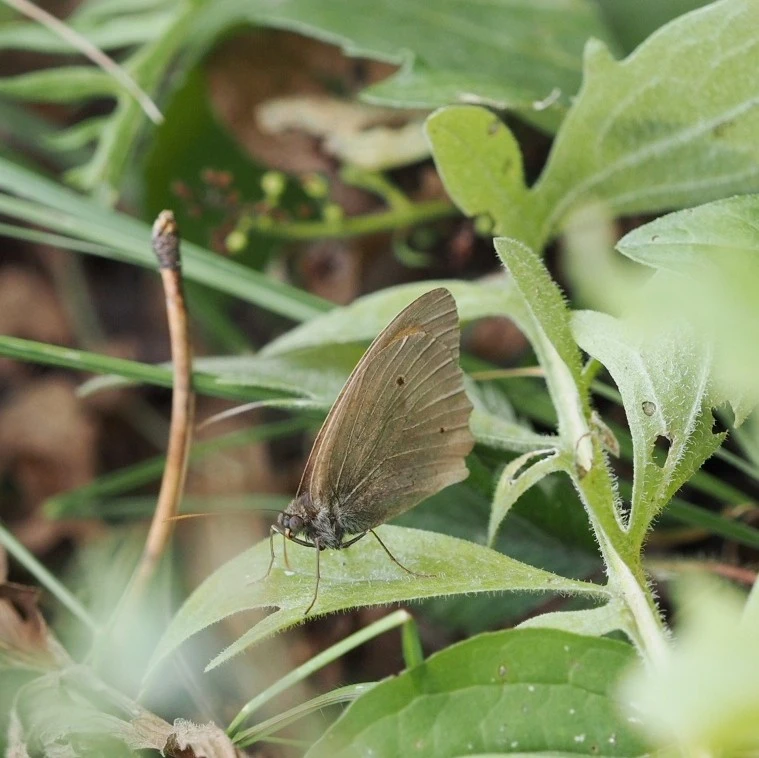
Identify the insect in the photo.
Maniola jurtina
